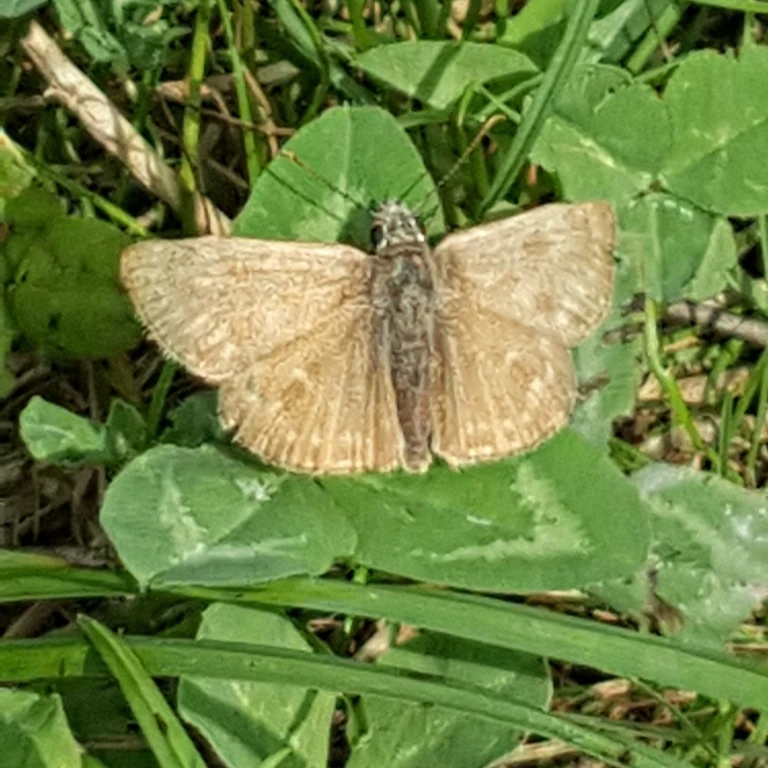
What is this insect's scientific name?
Erynnis tages
